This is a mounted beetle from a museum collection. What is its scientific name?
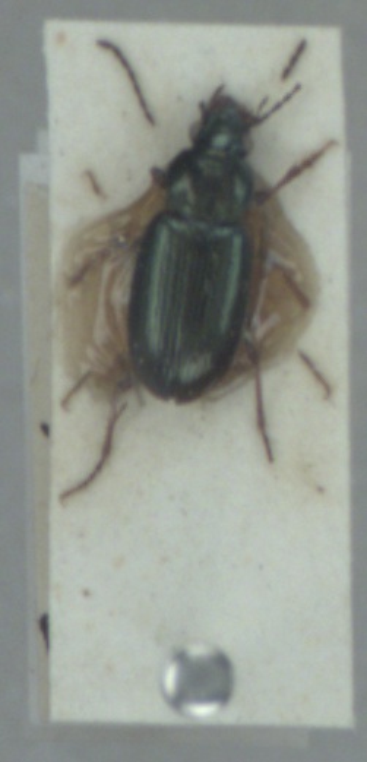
Pogonus chalceus
